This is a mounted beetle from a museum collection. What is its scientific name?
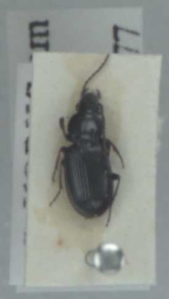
Pterostichus diligens
